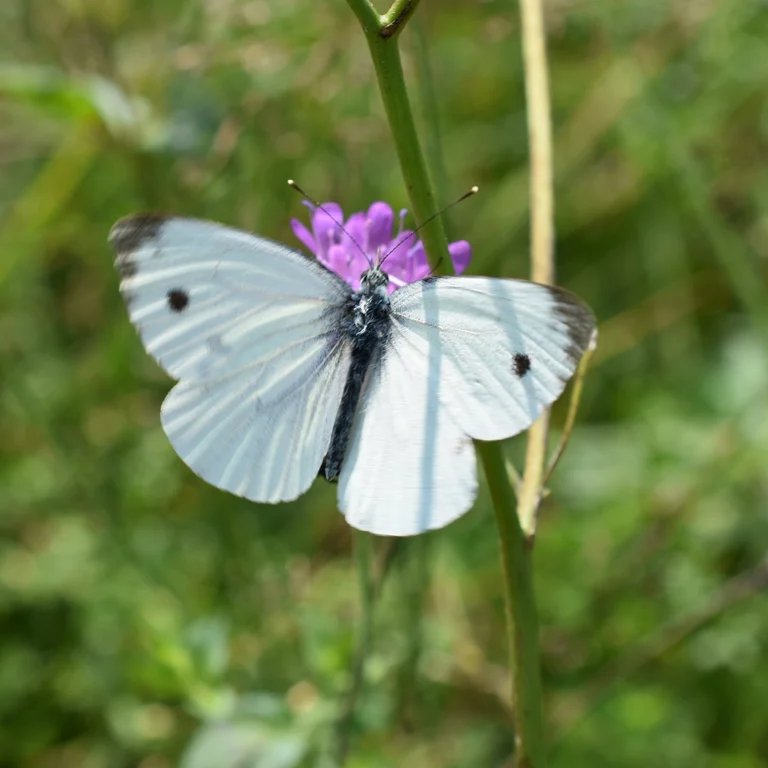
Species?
Pieris napi
